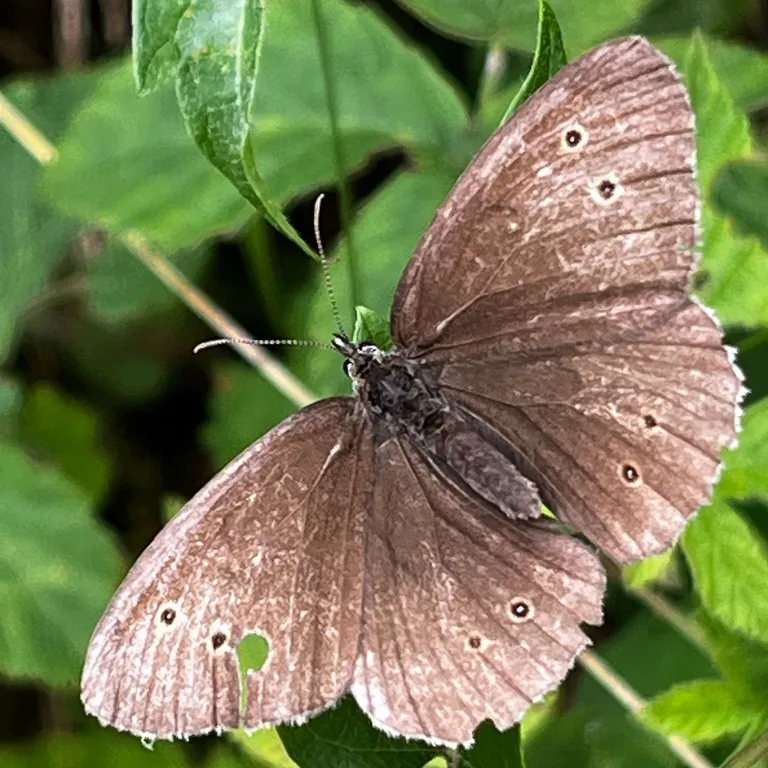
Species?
Aphantopus hyperantus
